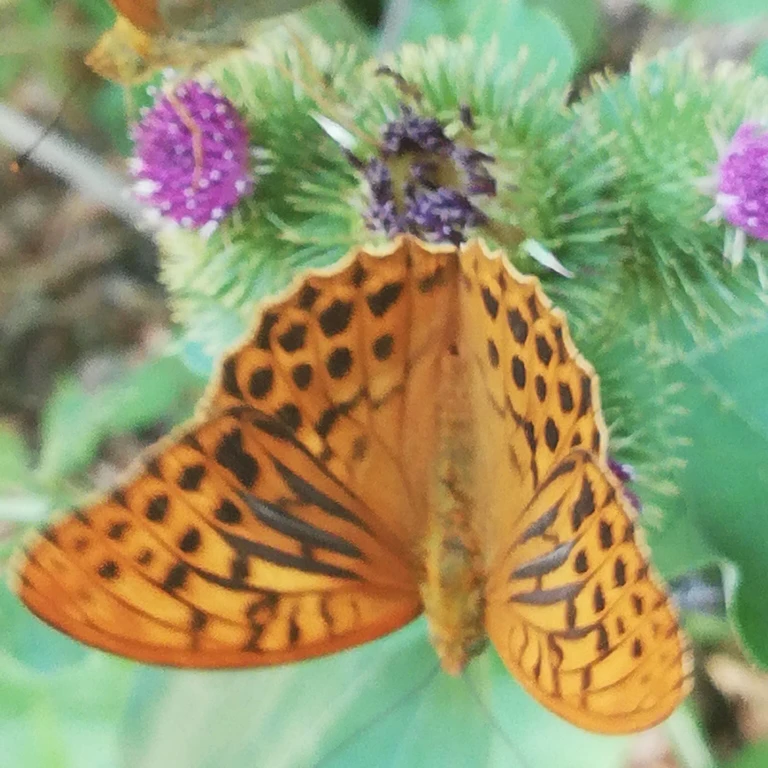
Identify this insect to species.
Argynnis paphia
